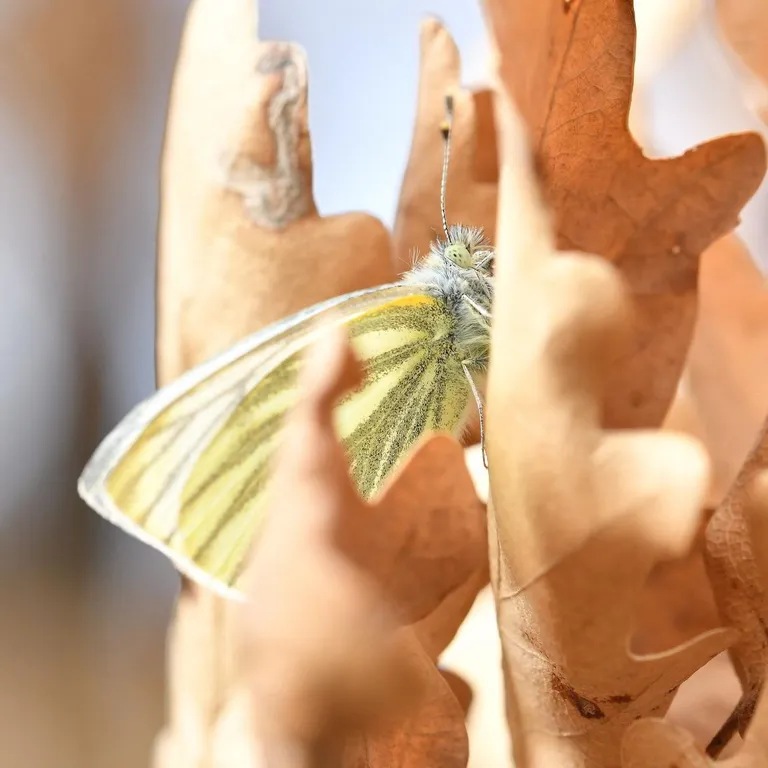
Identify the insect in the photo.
Pieris napi
